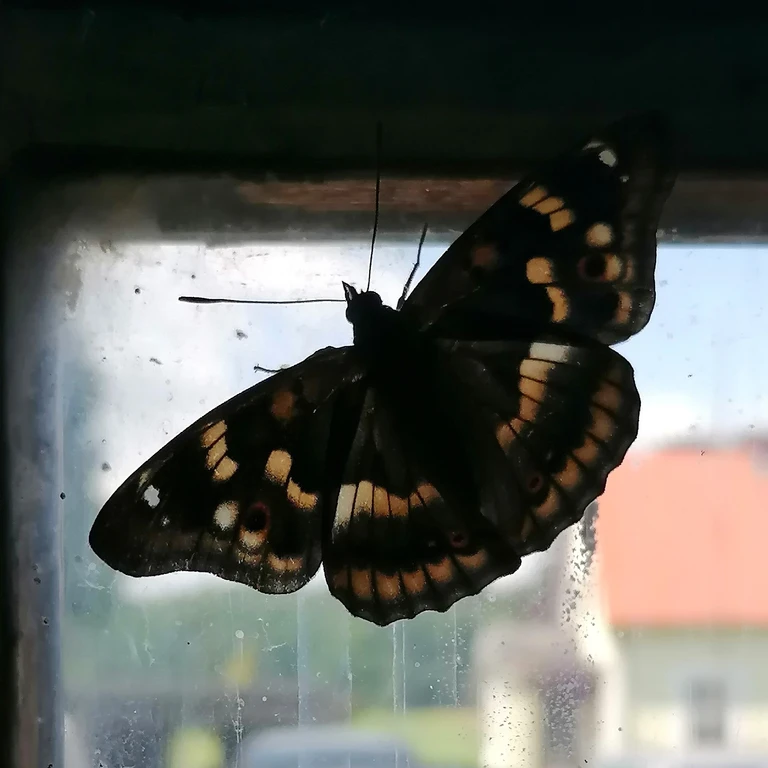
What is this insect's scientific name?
Apatura ilia
